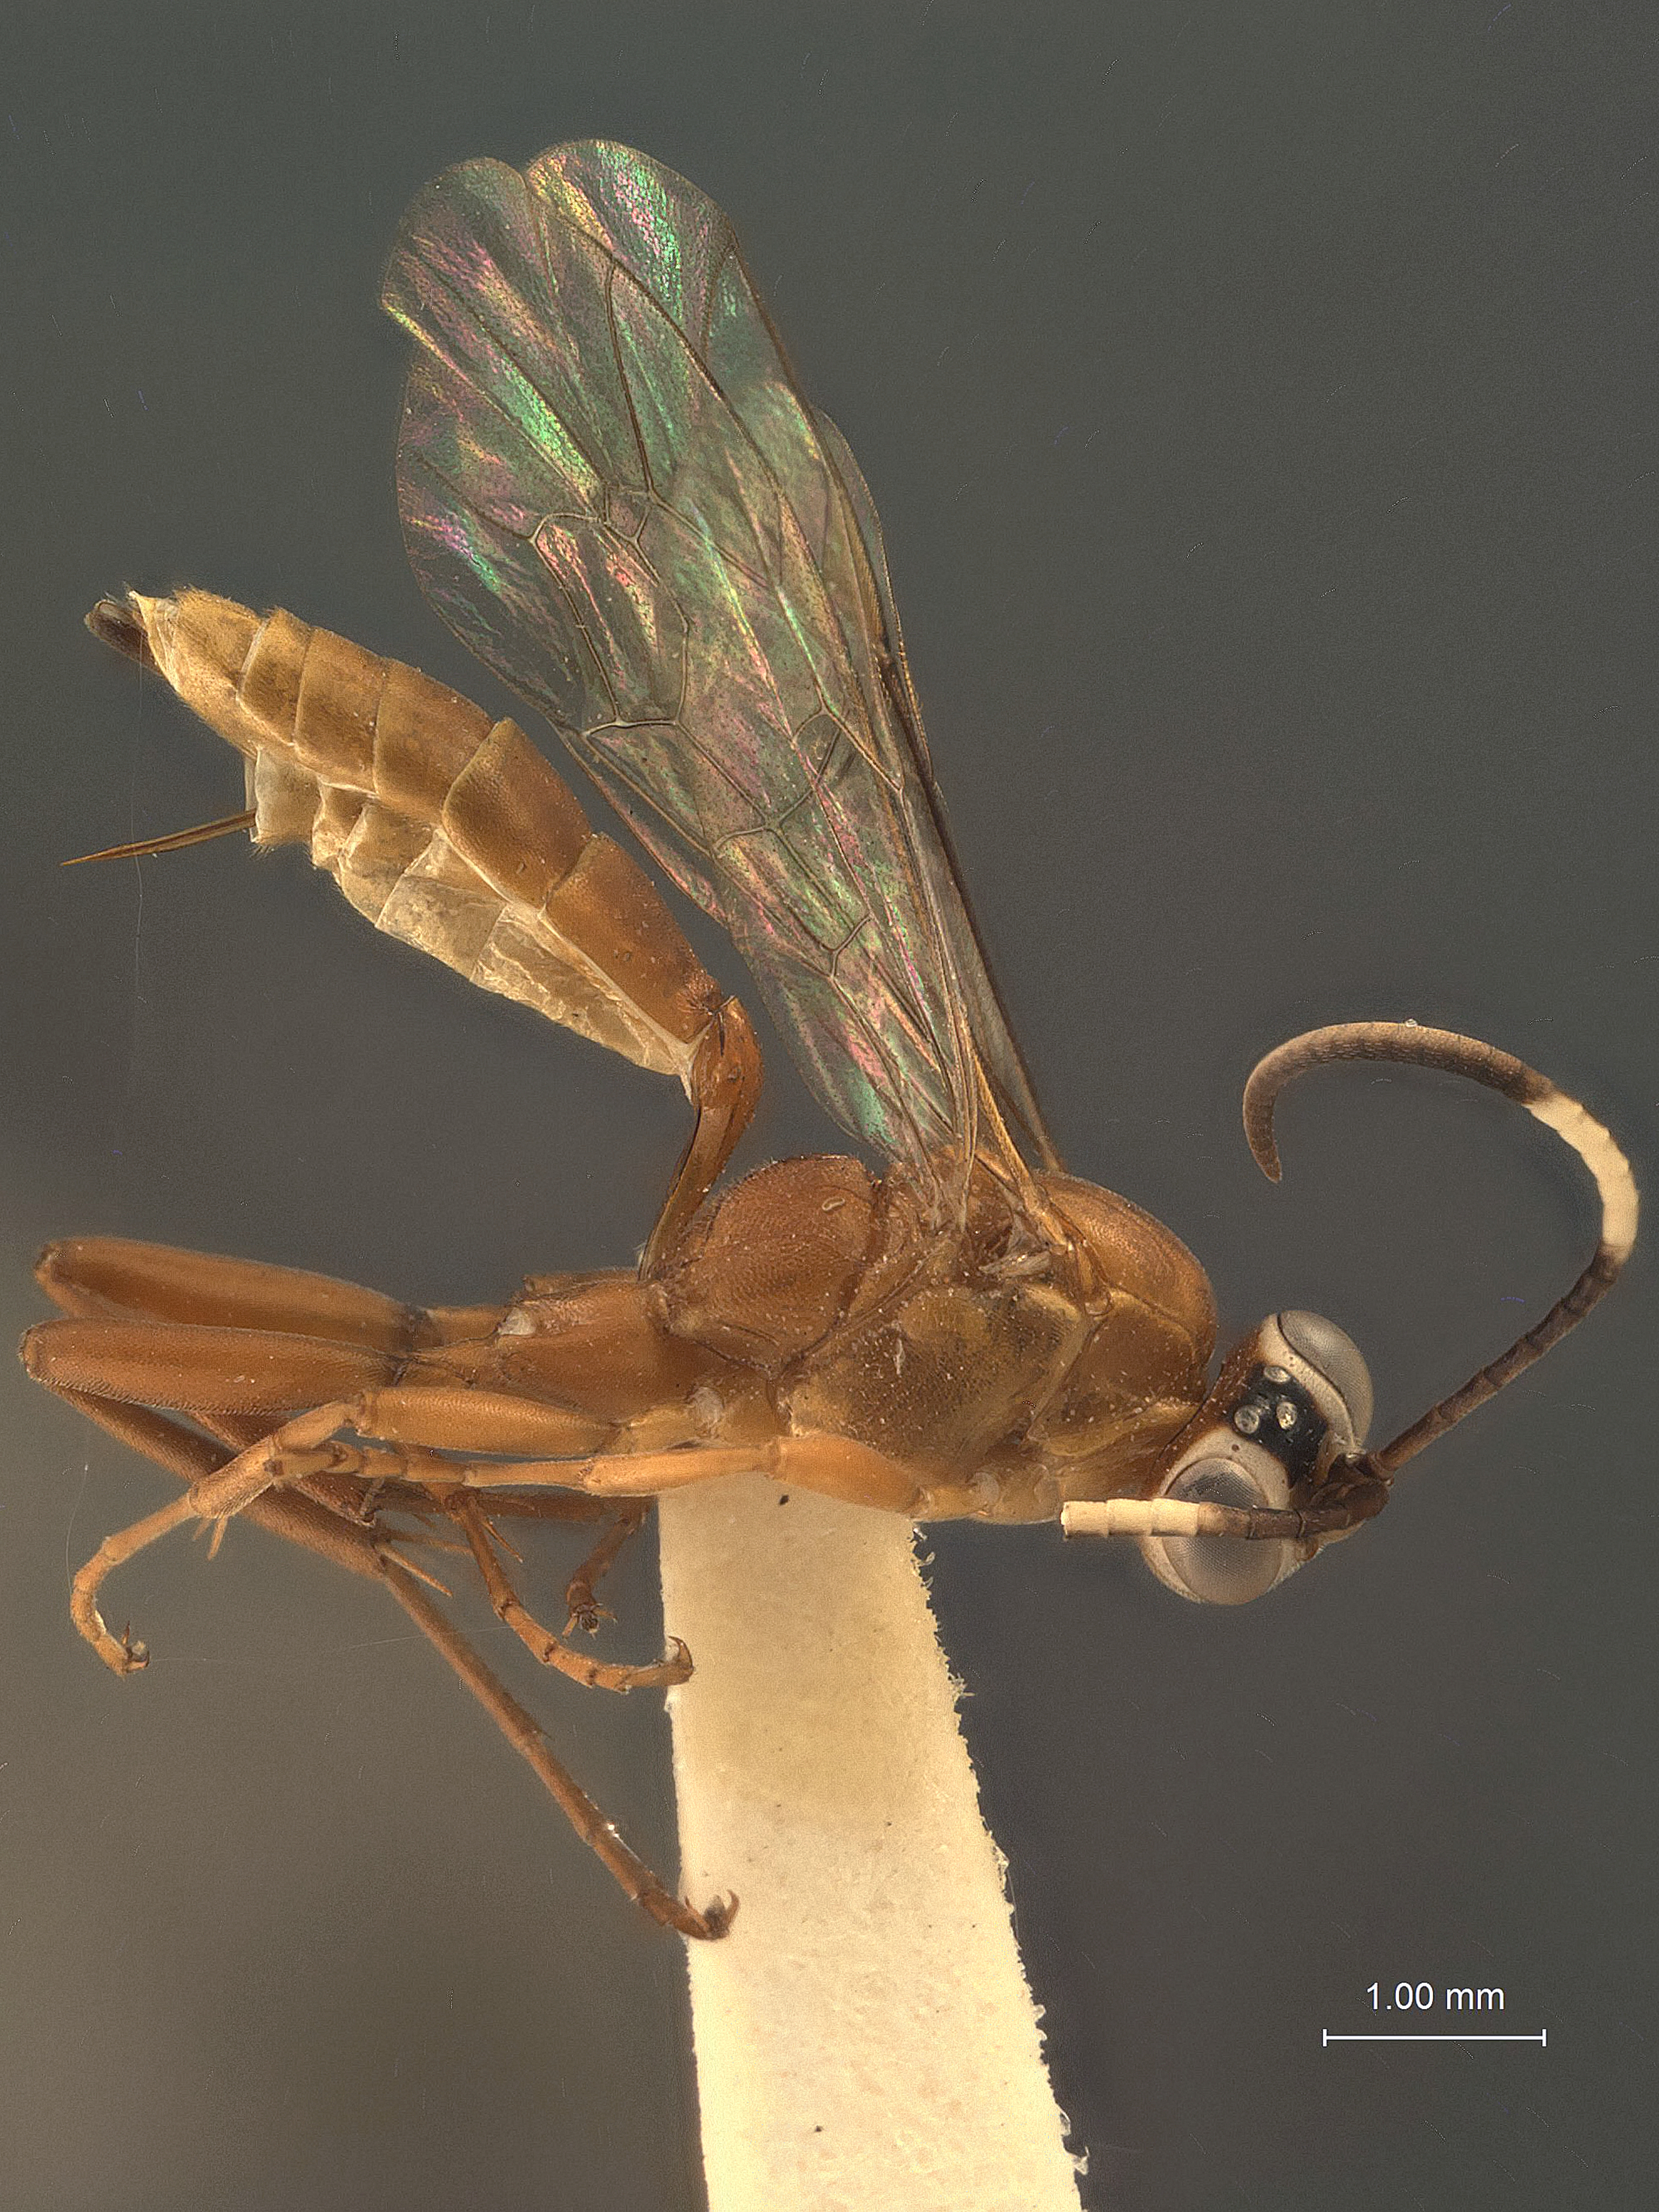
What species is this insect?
Cylindrophanes alternanus
